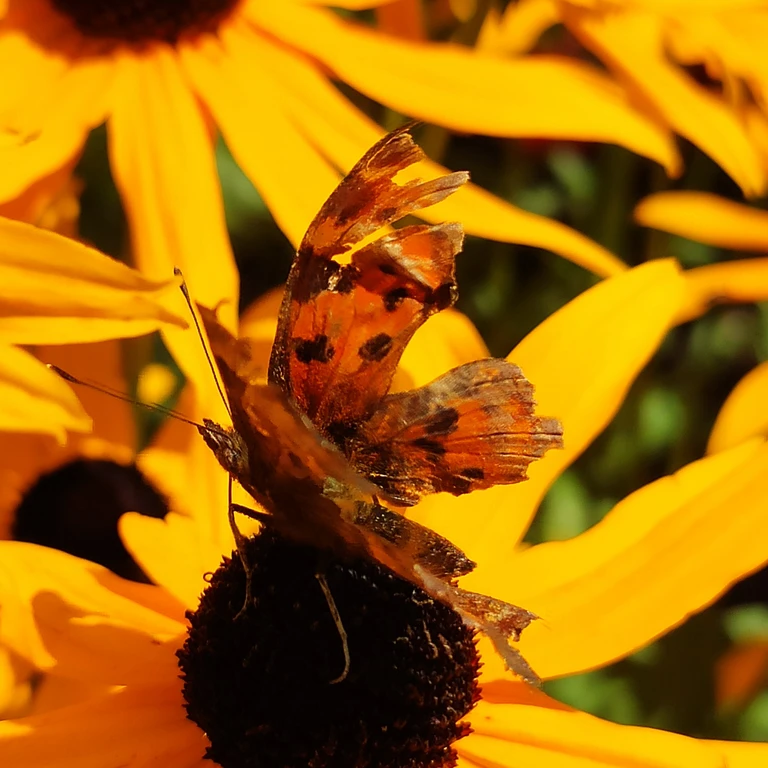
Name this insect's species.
Polygonia c-album
